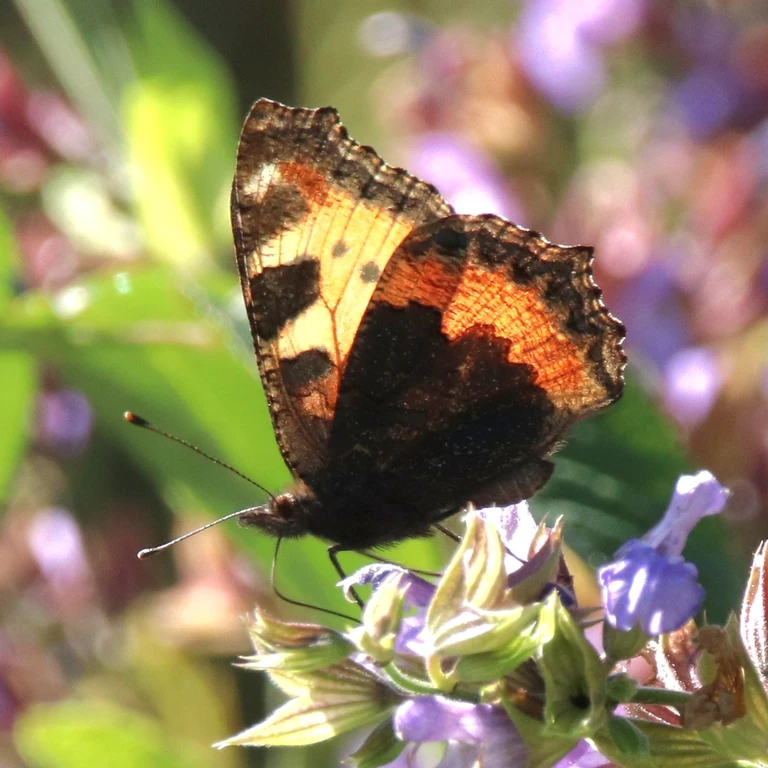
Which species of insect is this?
Aglais urticae
